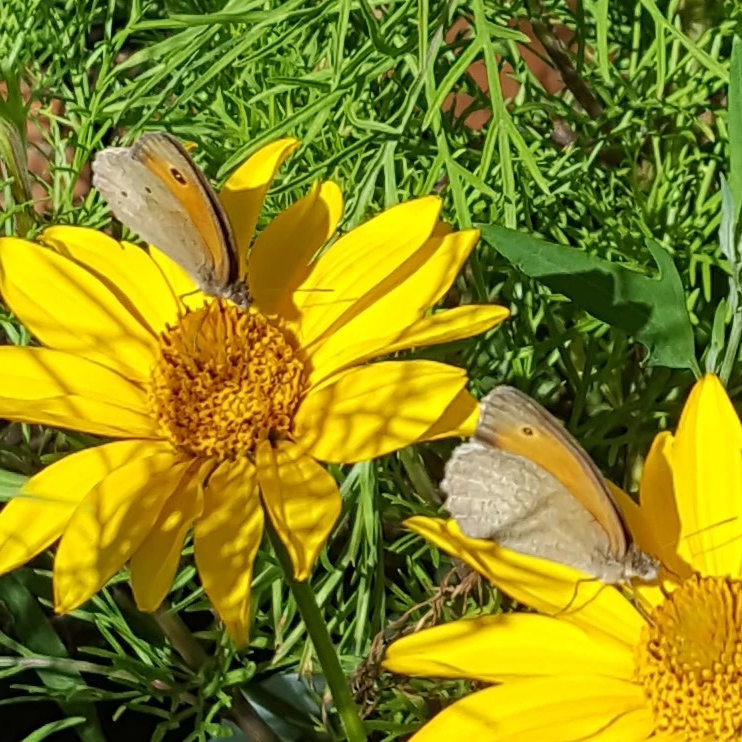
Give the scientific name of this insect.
Maniola jurtina
